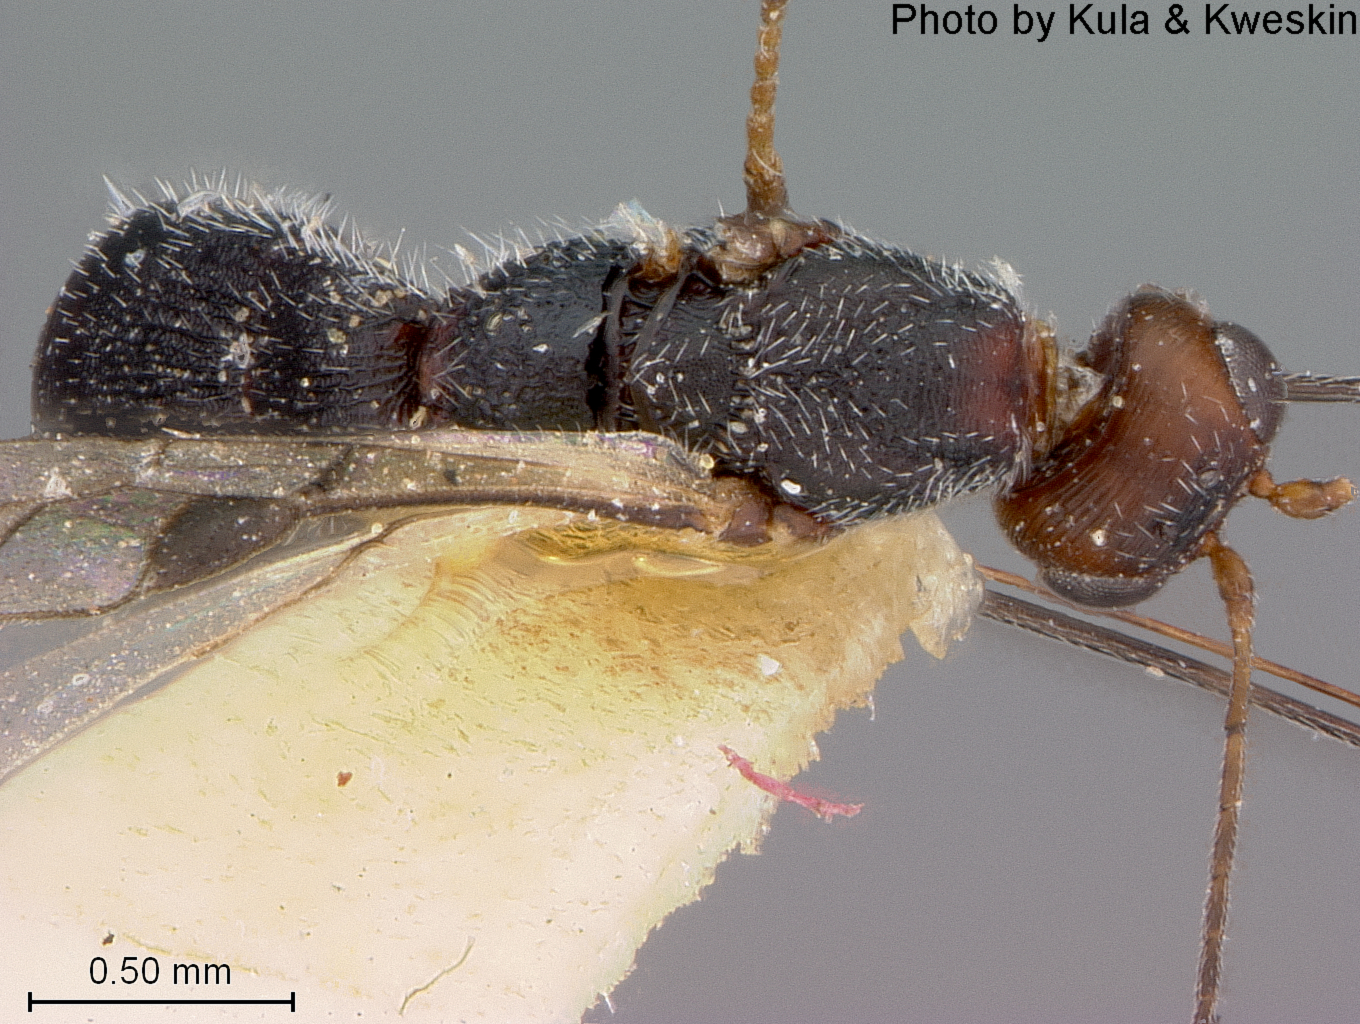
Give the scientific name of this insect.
Acophasmus butleri
